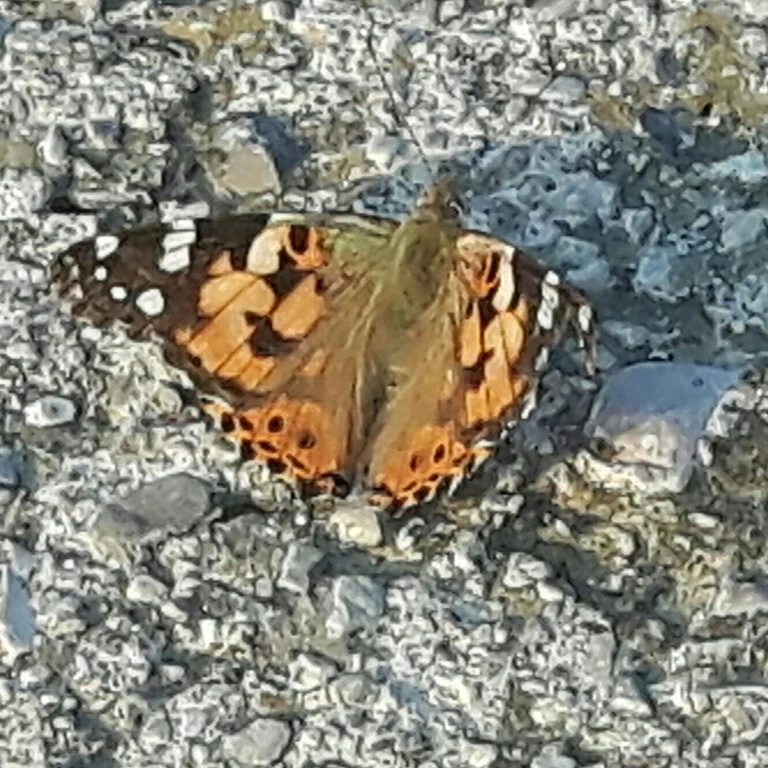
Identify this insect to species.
Vanessa cardui
